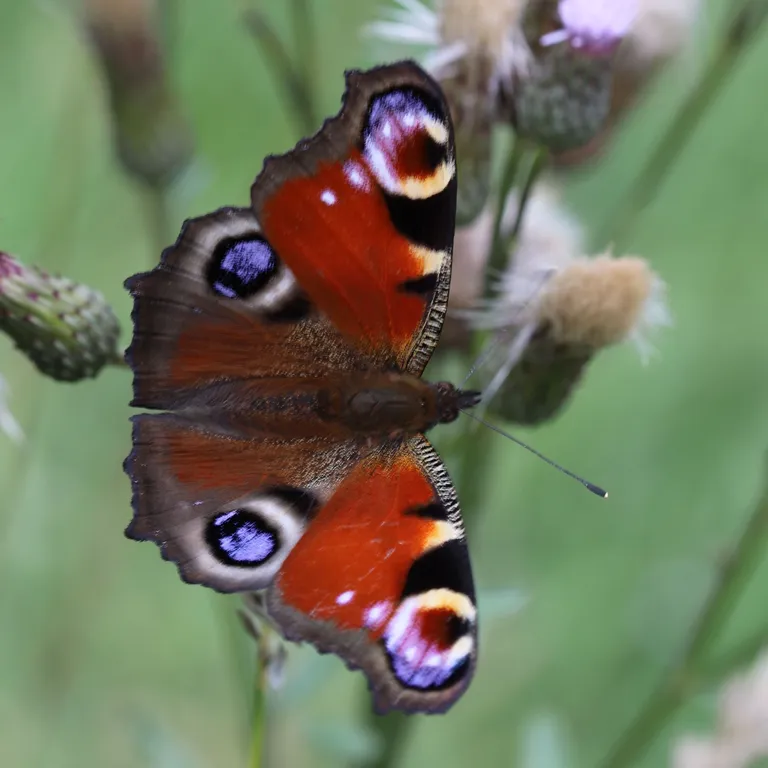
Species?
Aglais io
